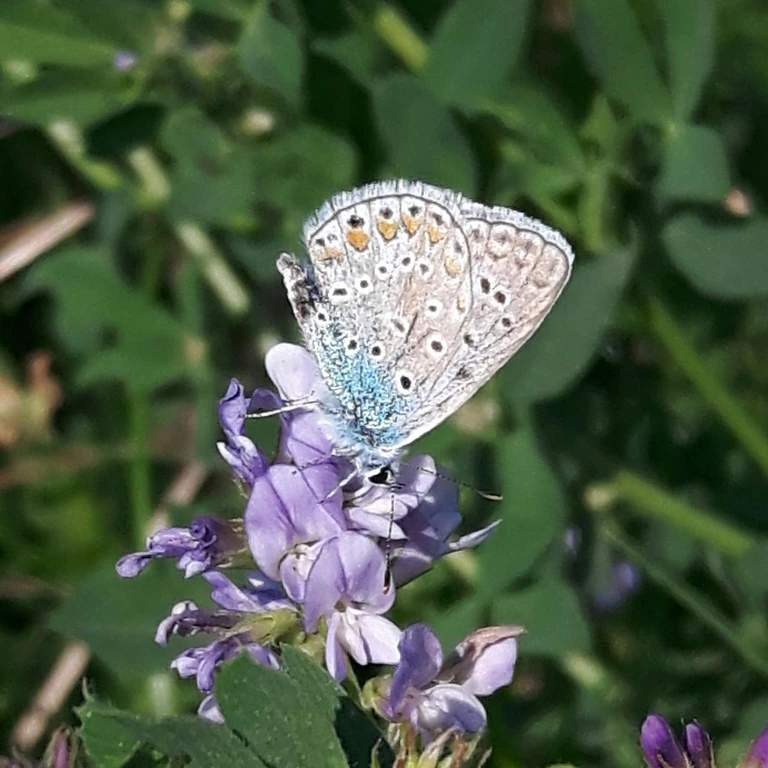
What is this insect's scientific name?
Polyommatus icarus
